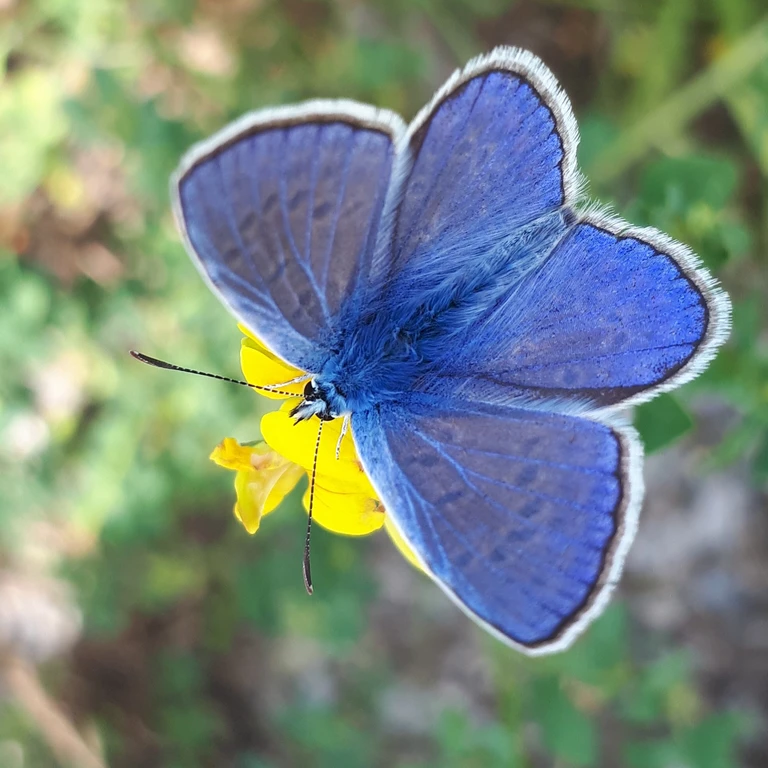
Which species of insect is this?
Polyommatus icarus
